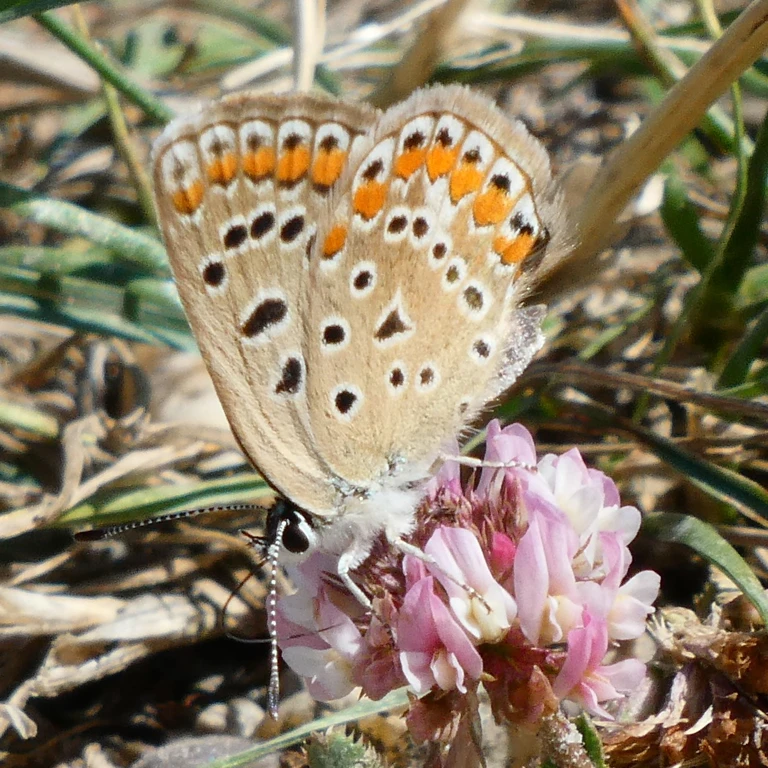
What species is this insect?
Polyommatus icarus
